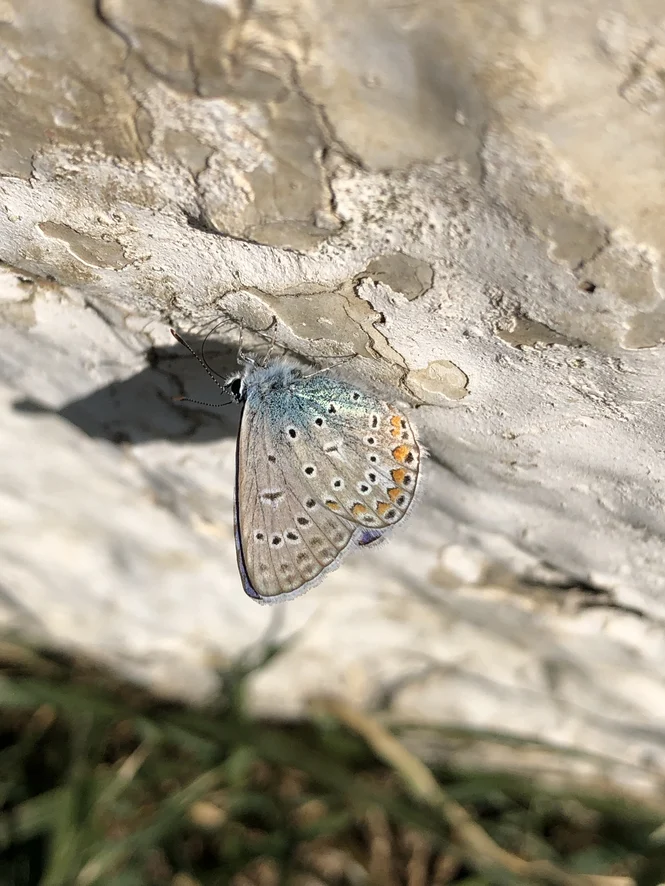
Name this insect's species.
Polyommatus icarus
